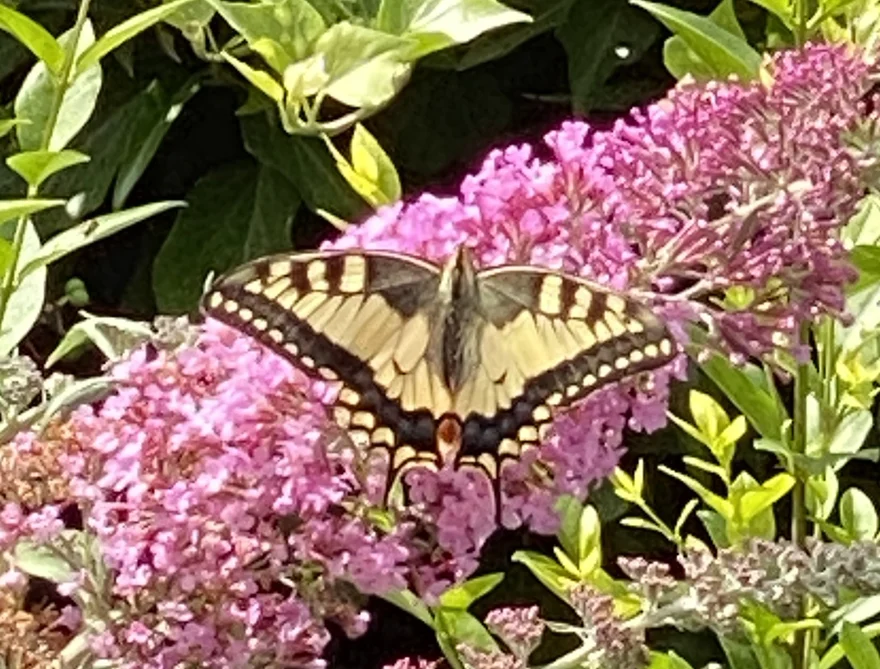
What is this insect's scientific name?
Papilio machaon
